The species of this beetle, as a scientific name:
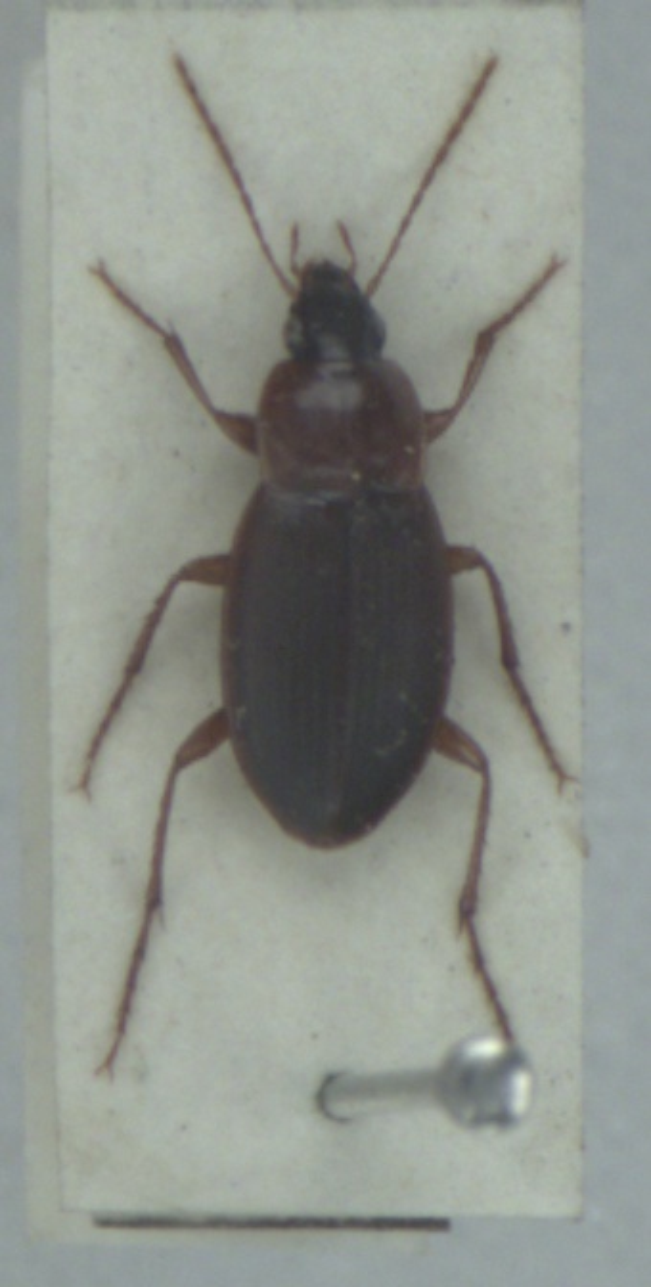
Calathus cinctus
